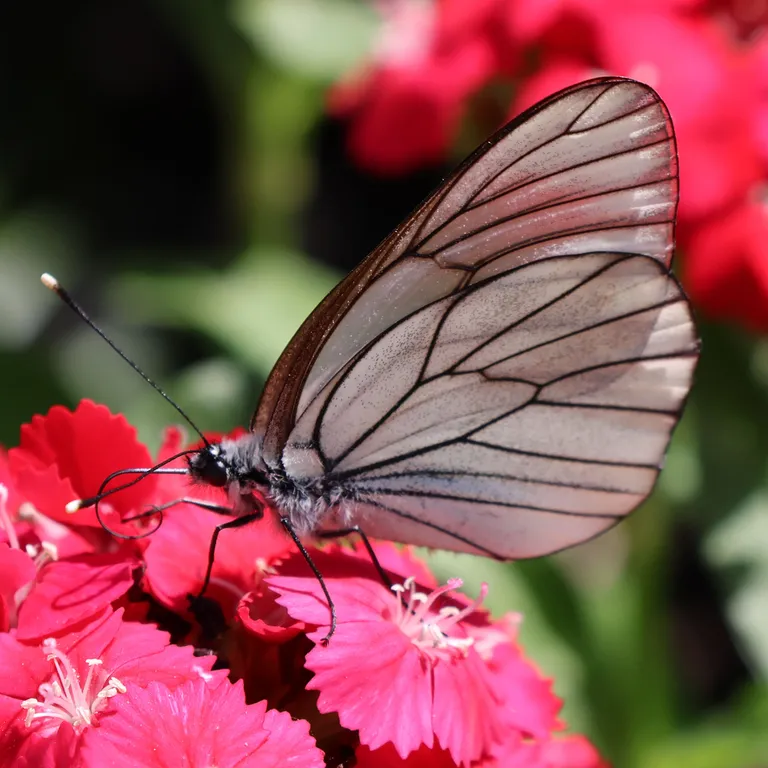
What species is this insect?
Aporia crataegi
